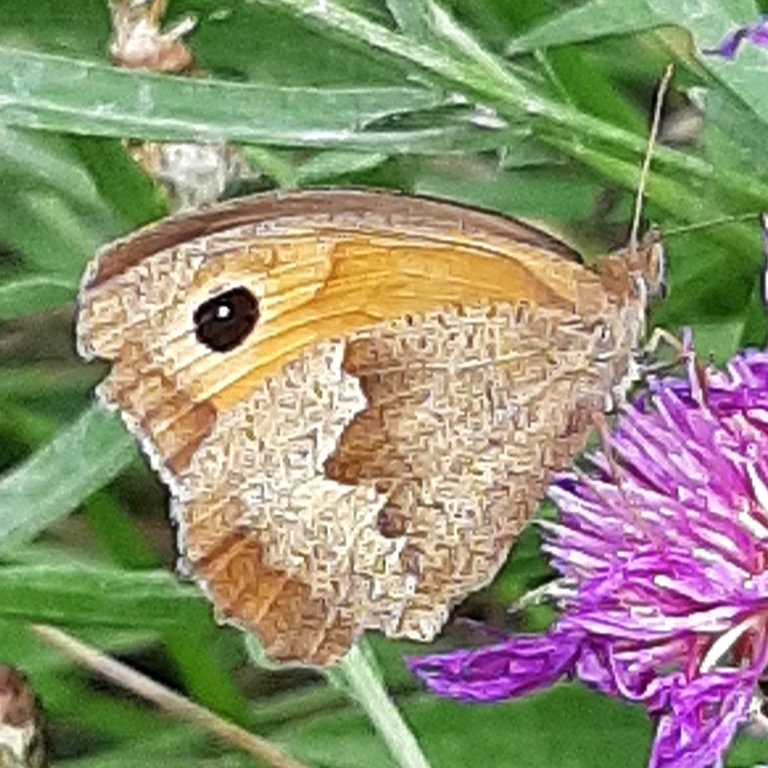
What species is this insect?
Maniola jurtina
